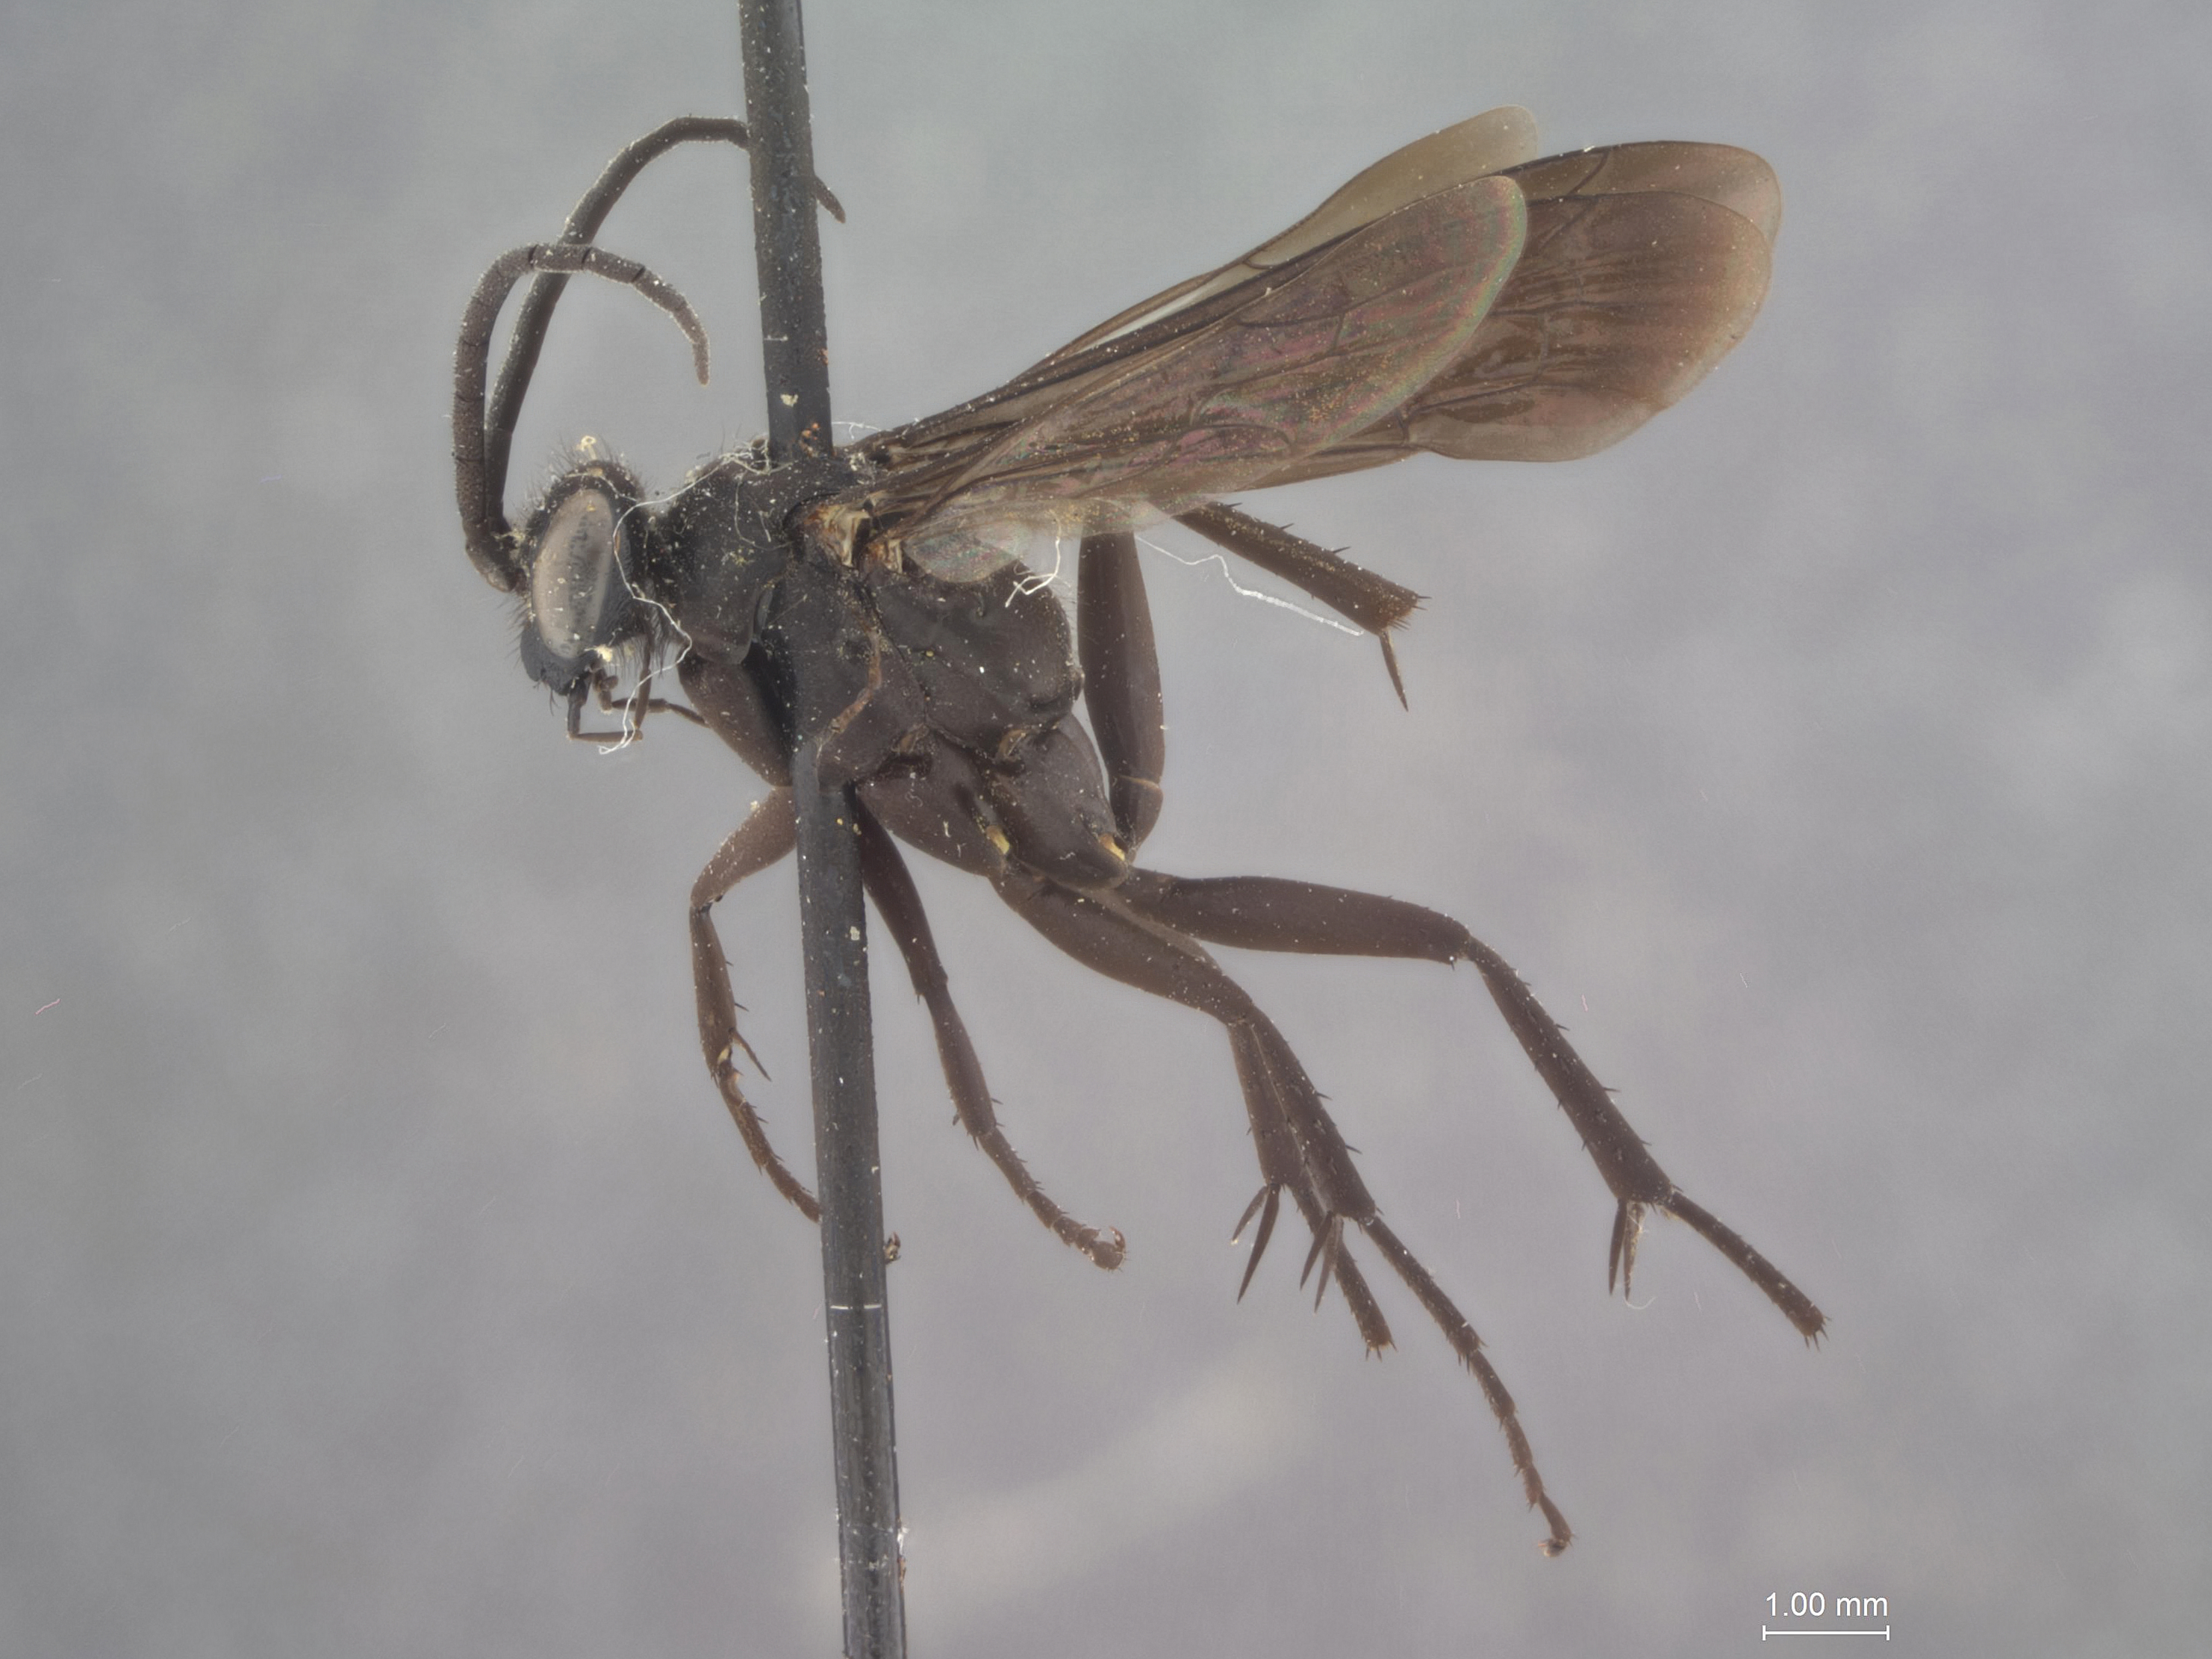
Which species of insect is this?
Arachnospila parvus
